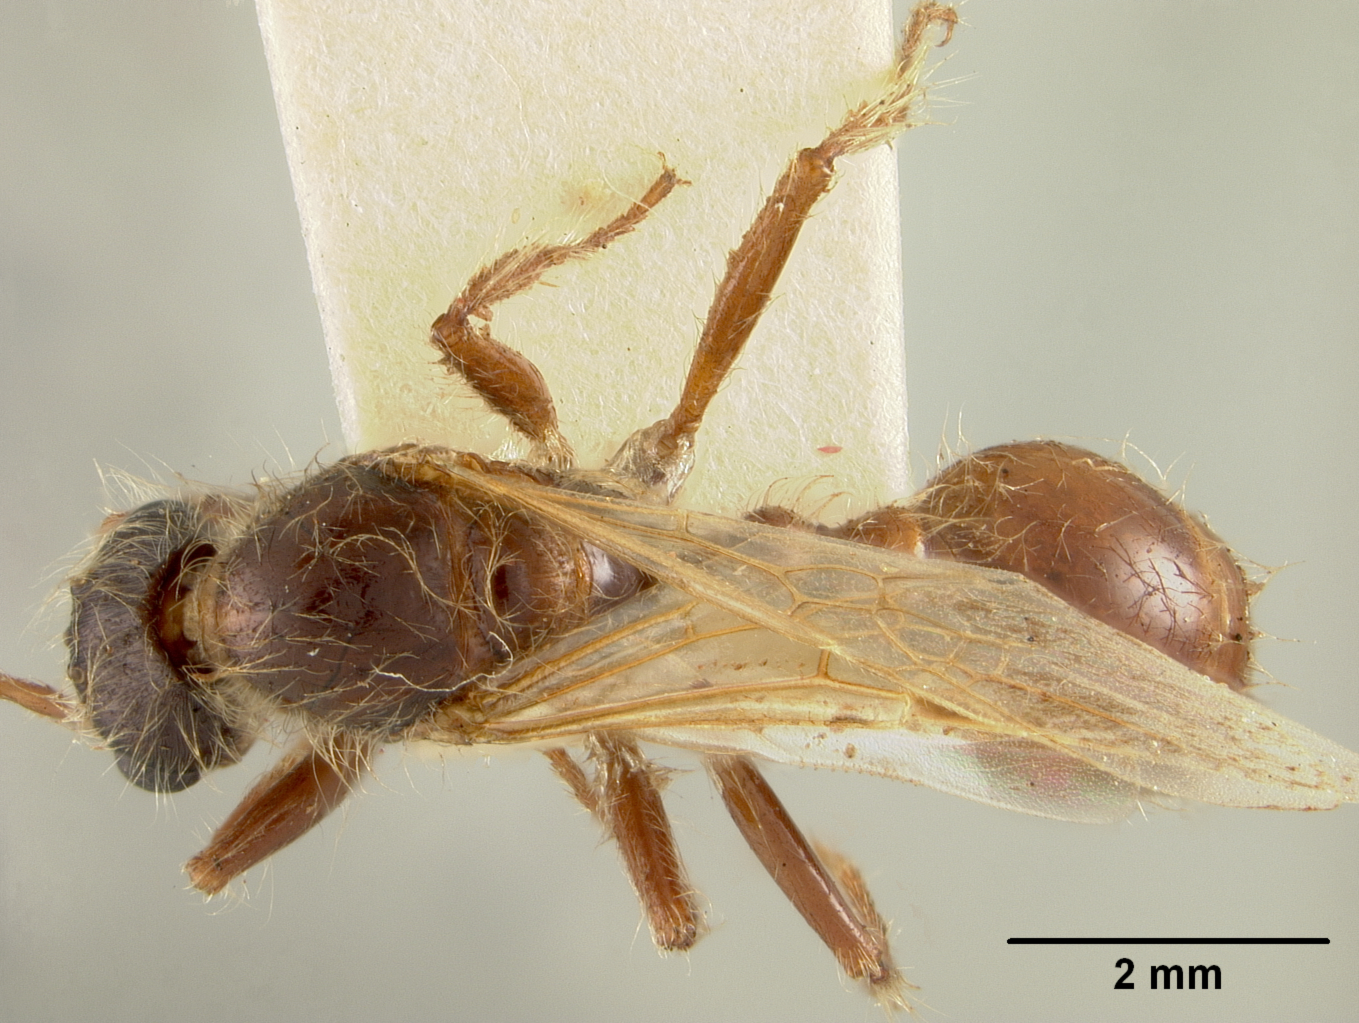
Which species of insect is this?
Pogonomyrmex occidentalis
